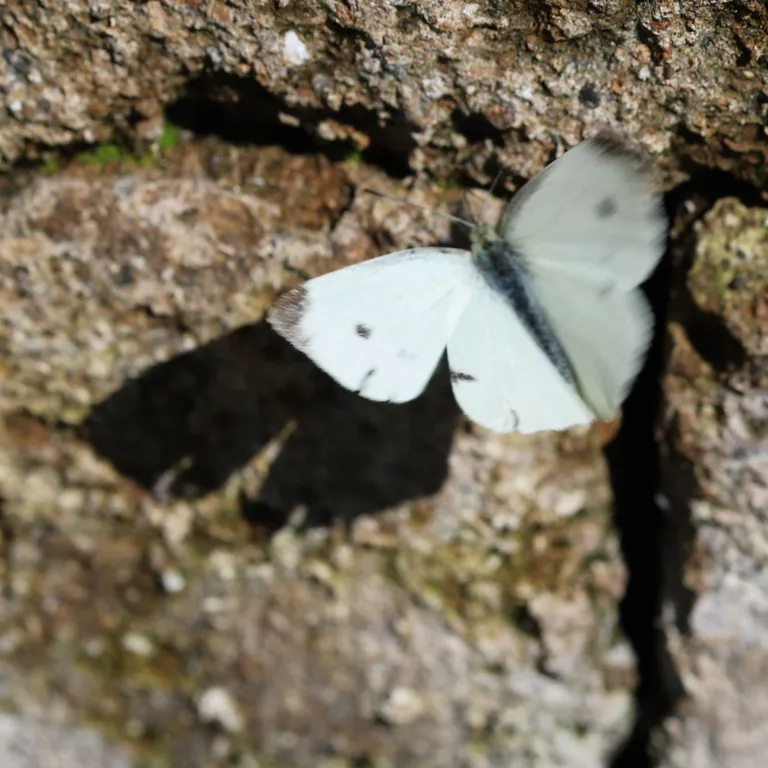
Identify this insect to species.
Pieris rapae
